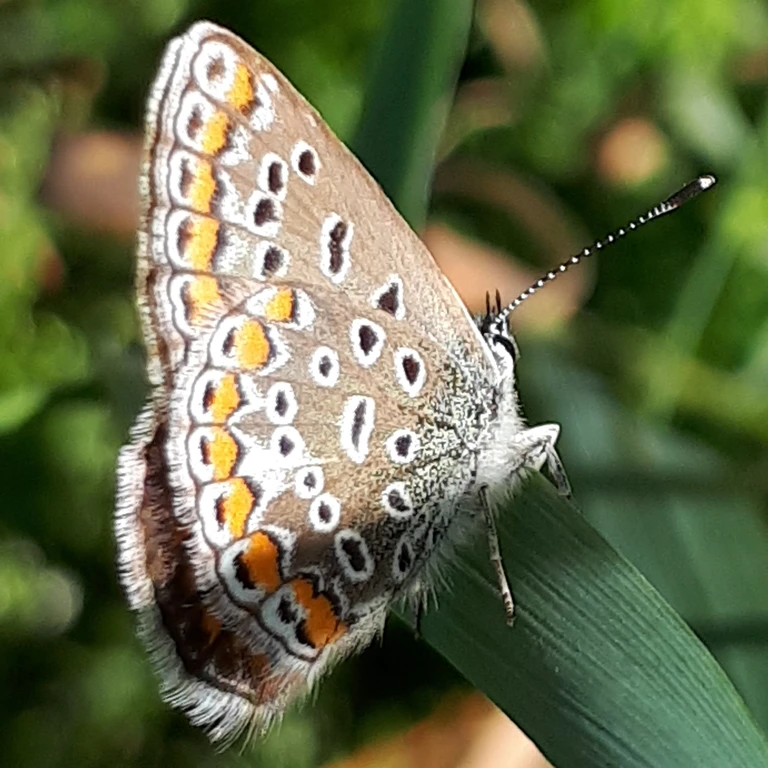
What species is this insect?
Polyommatus icarus
